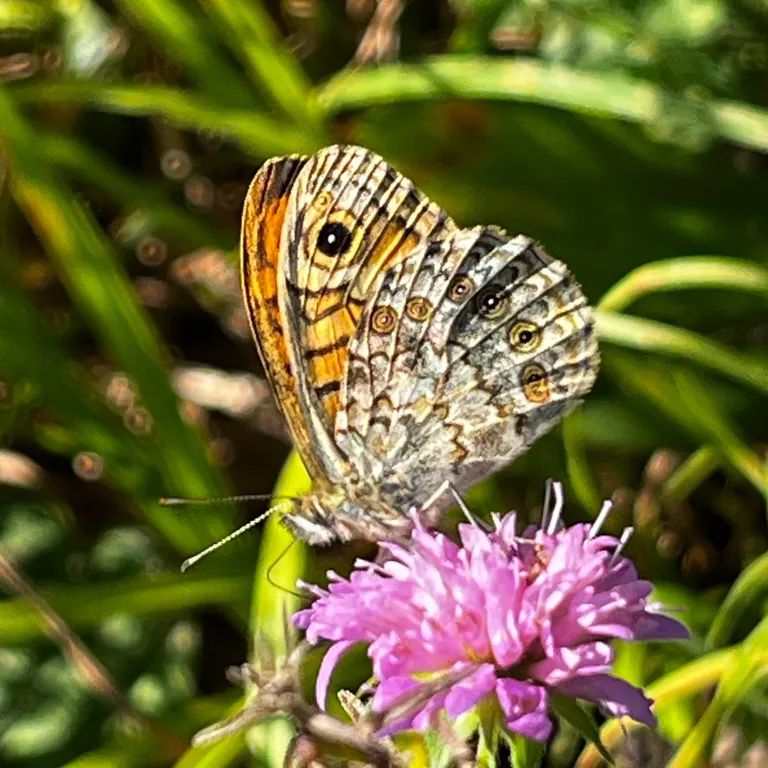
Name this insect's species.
Lasiommata megera (also Pararge megera)
